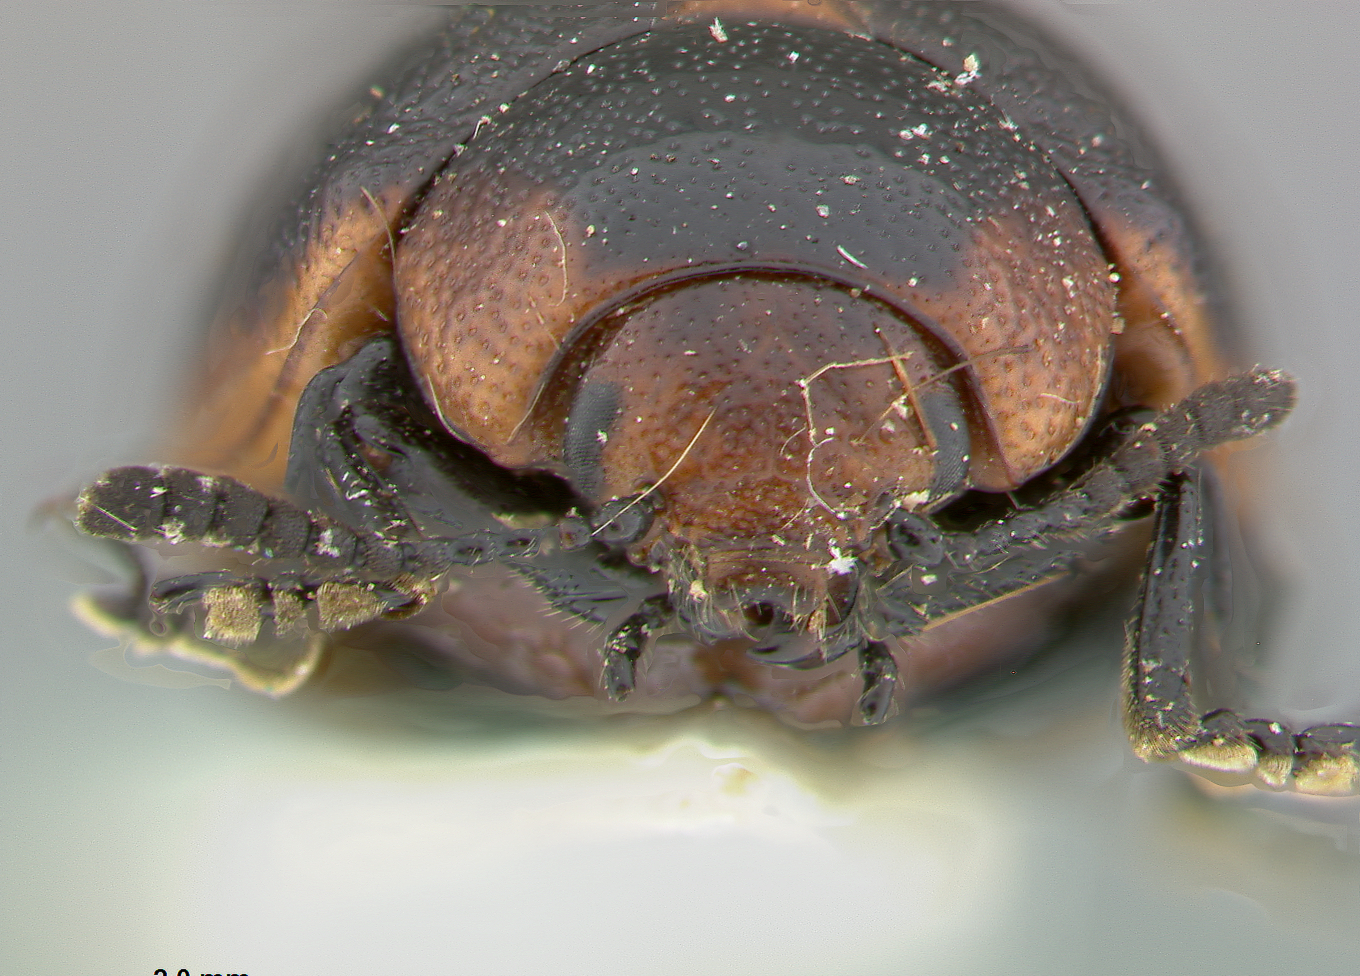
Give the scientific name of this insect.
Chrysomela scutellaris
